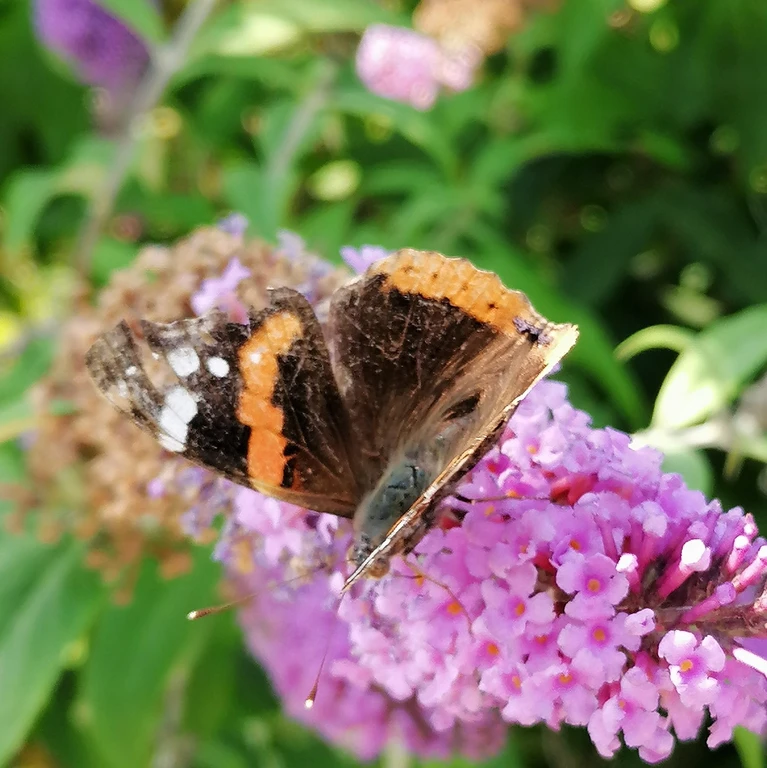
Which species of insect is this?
Vanessa atalanta
